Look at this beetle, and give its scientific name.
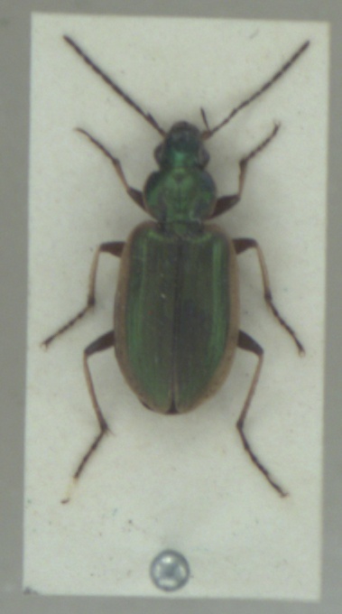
Agonum marginatum
